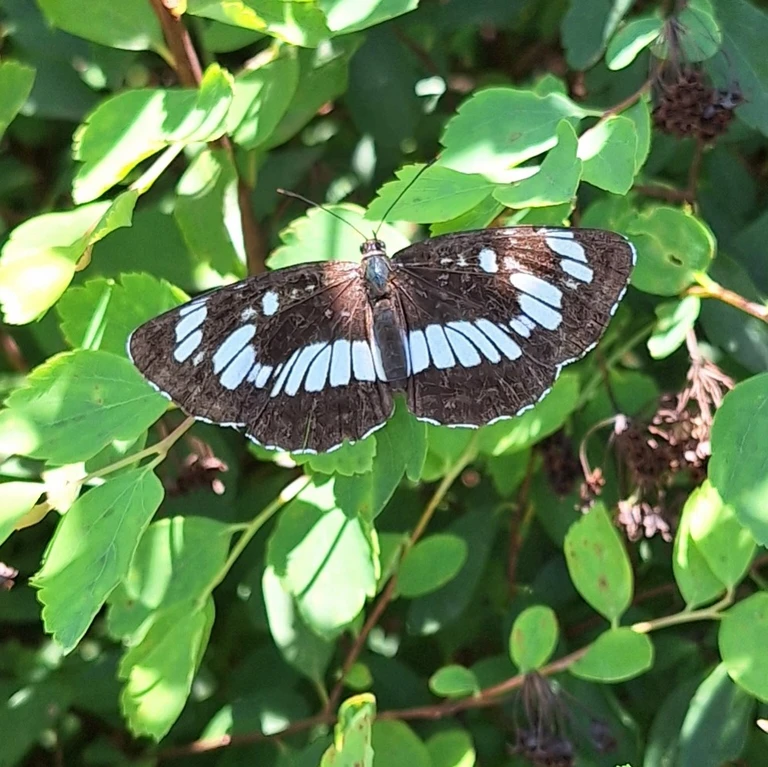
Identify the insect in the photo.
Neptis rivularis
